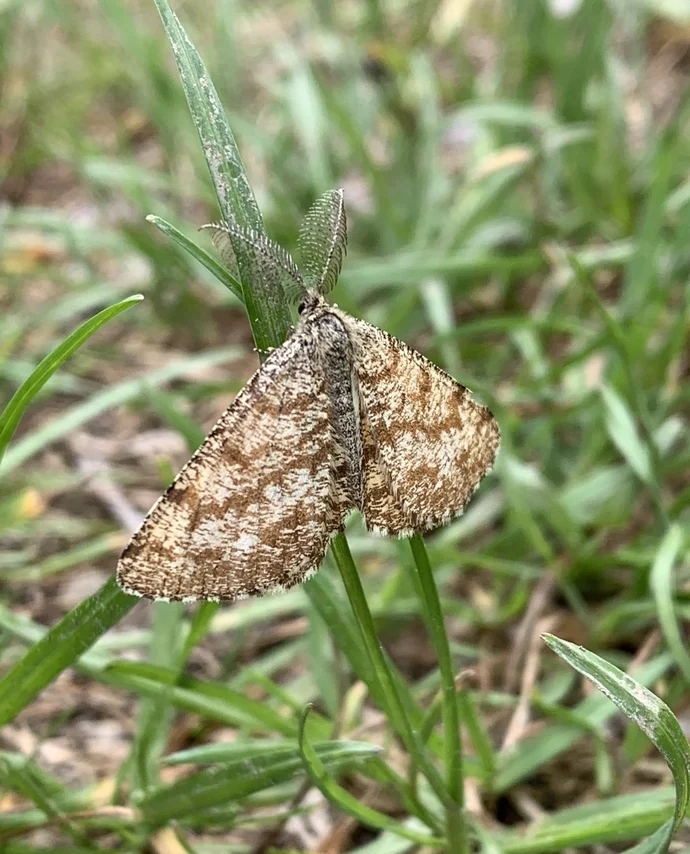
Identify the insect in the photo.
Ematurga atomaria
